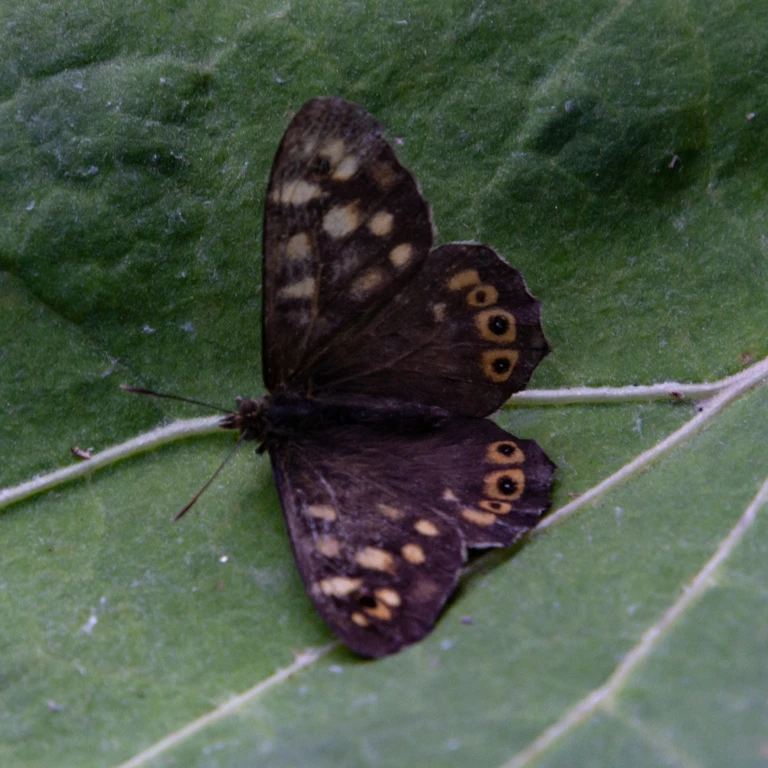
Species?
Pararge aegeria
